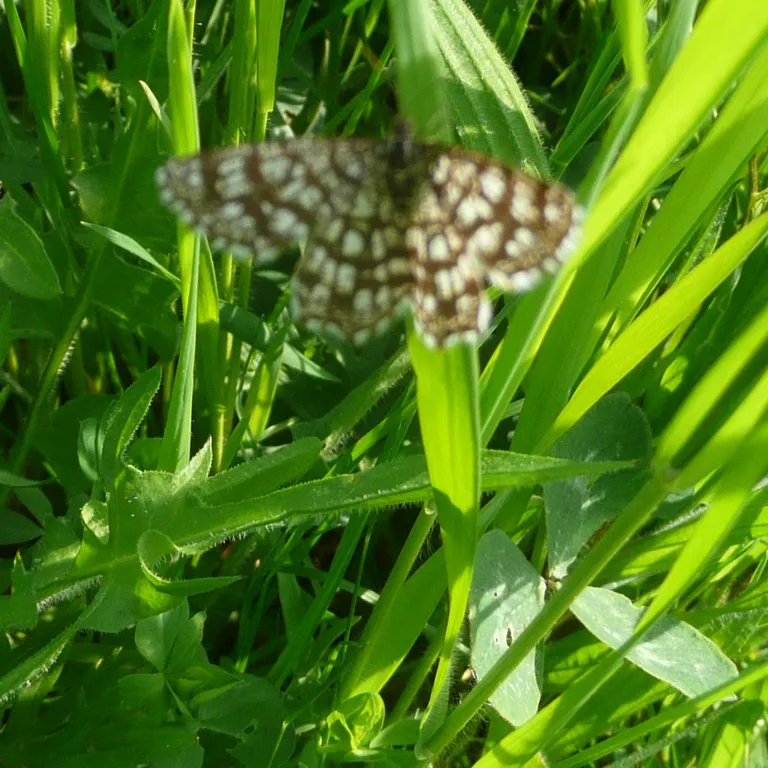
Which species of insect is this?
Chiasmia clathrata
